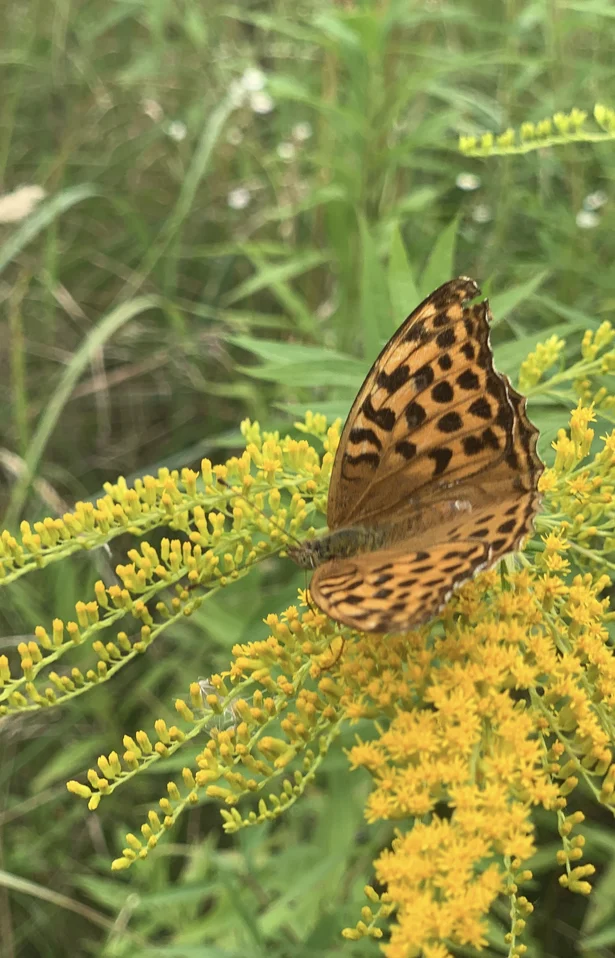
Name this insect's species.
Argynnis paphia
